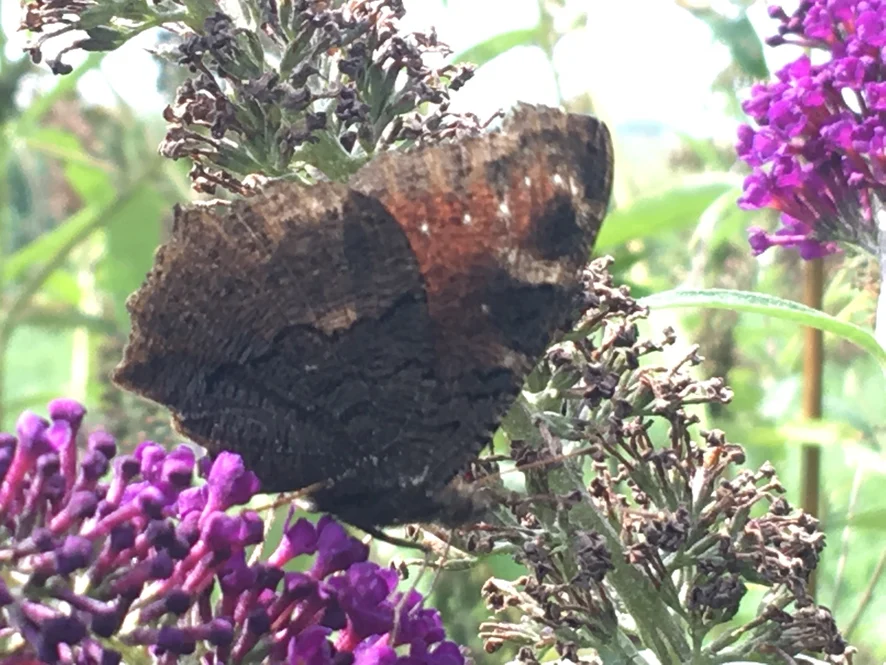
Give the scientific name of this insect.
Aglais io
